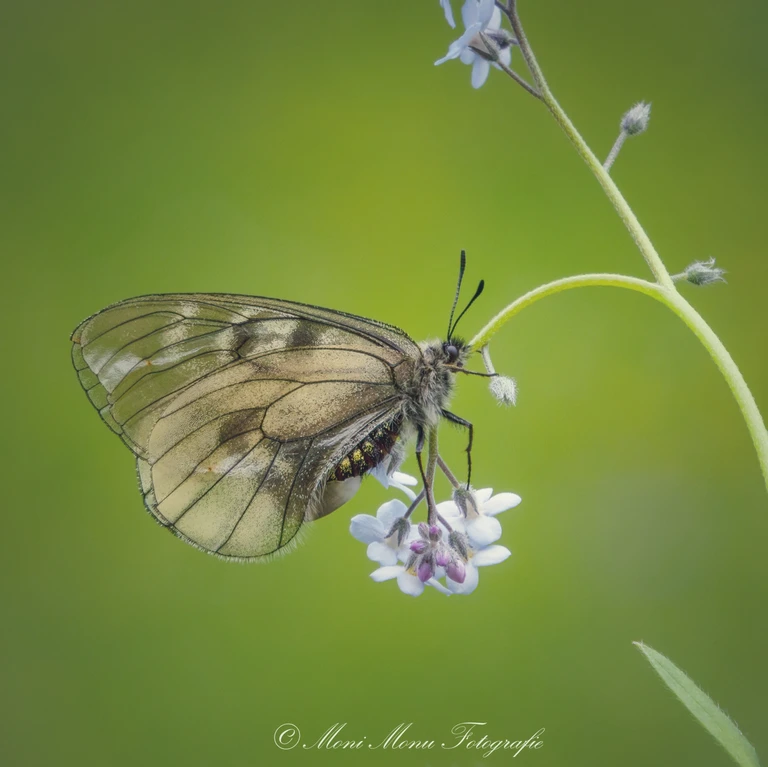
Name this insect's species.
Parnassius mnemosyne
